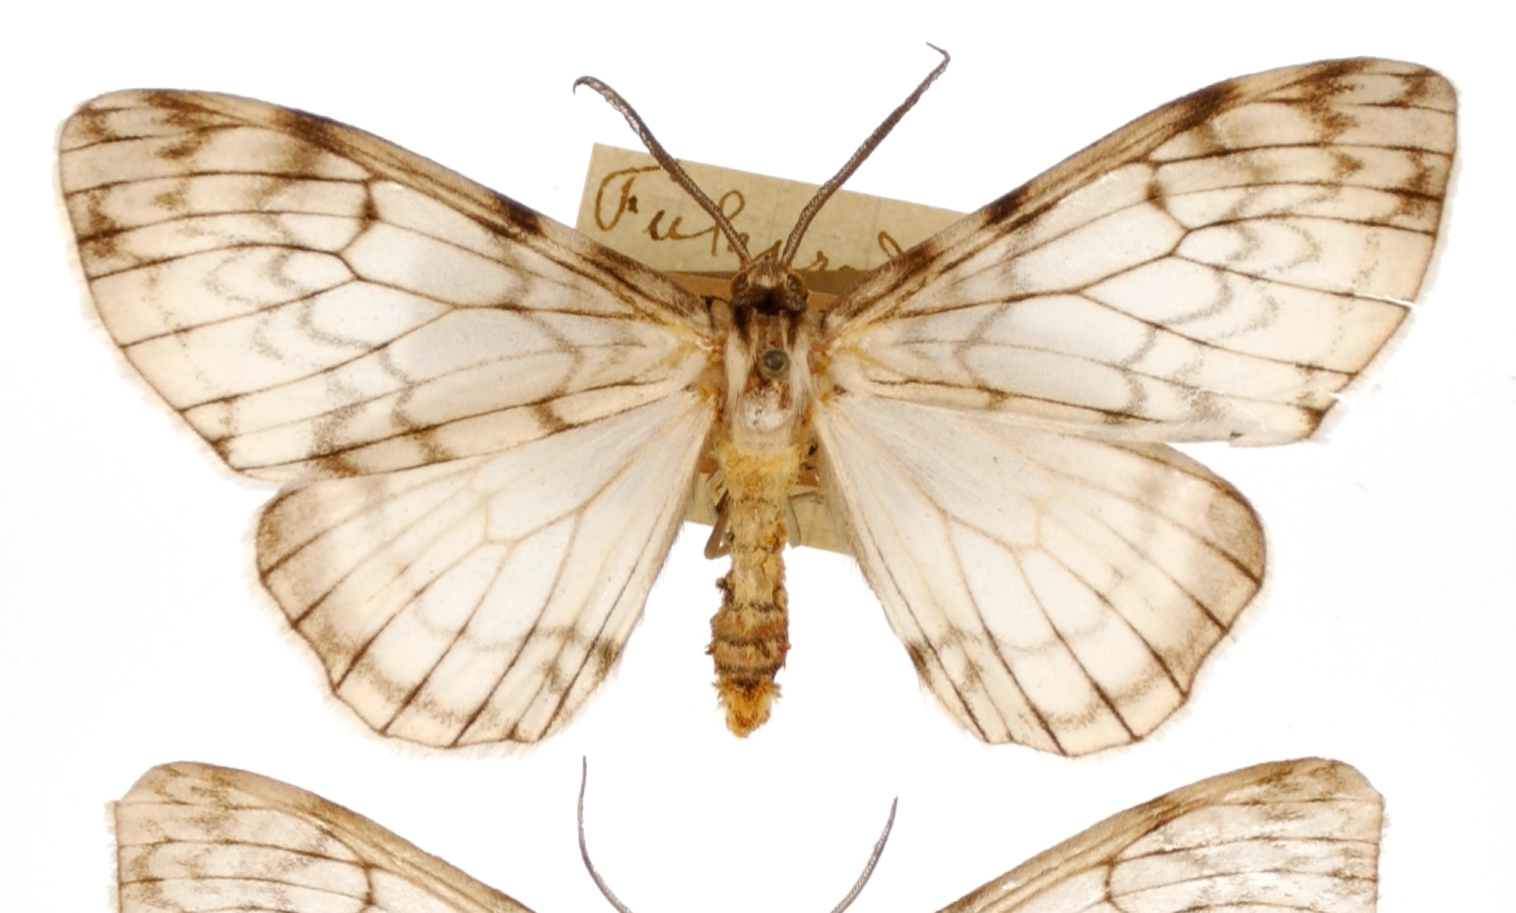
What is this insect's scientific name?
Fulgurodes parcitata
